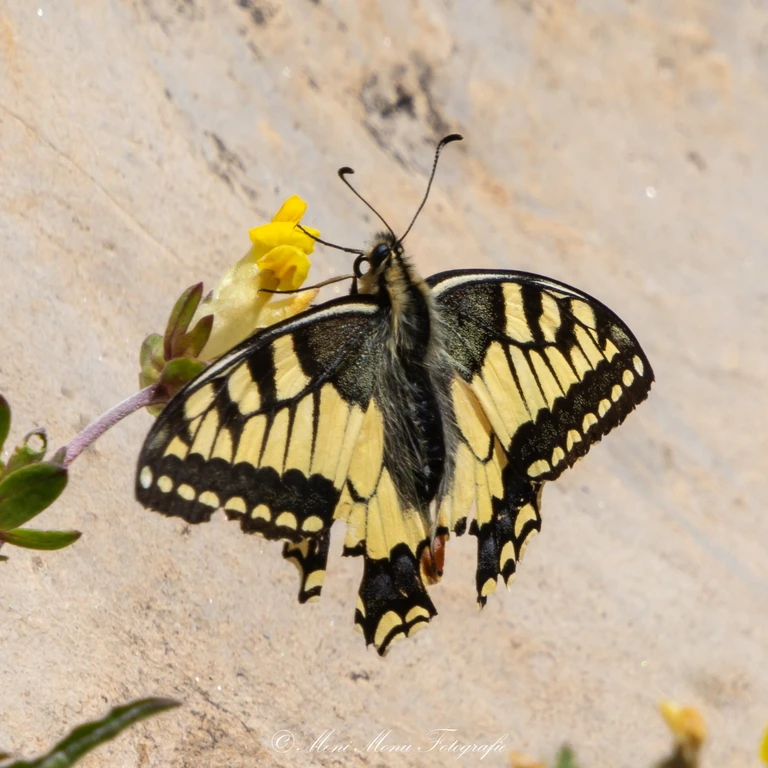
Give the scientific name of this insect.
Papilio machaon
